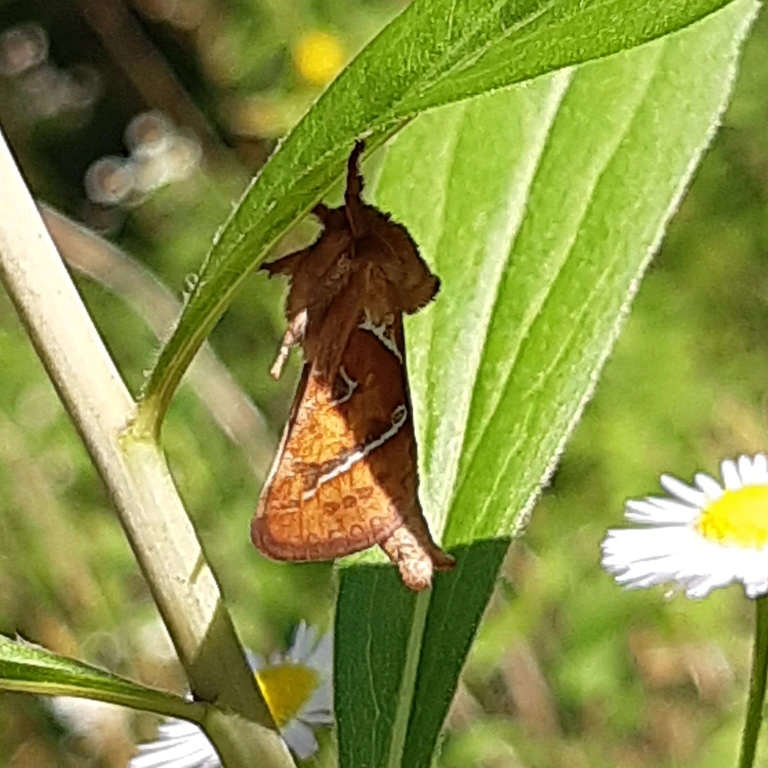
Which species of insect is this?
Triodia sylvina
